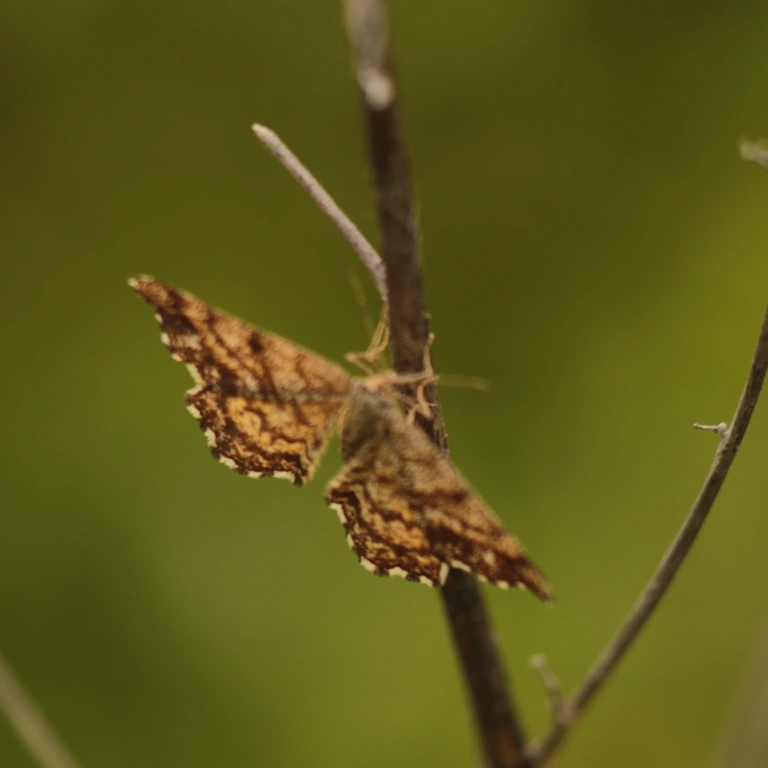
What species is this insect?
Ematurga atomaria
